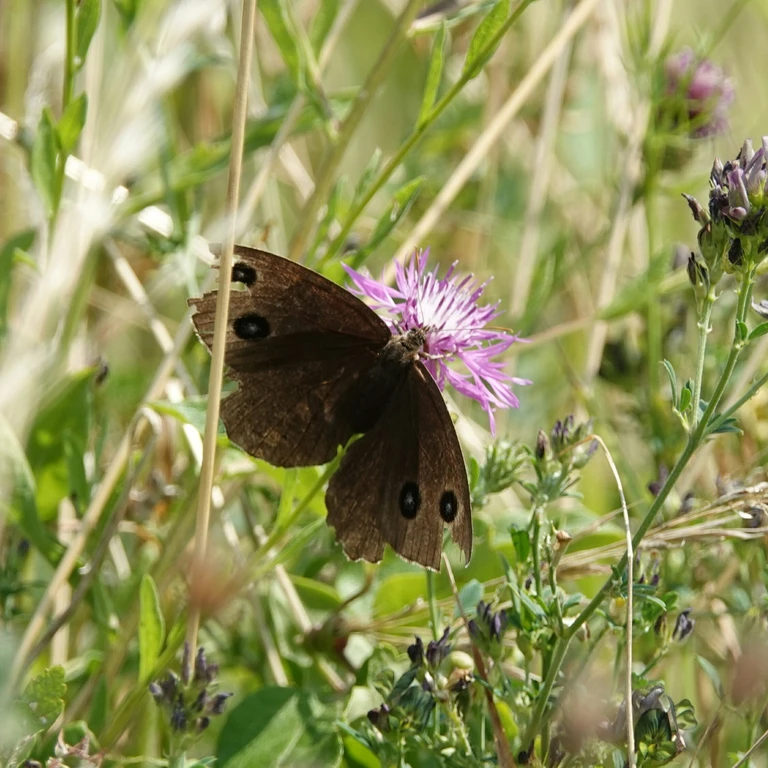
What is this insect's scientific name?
Minois dryas
